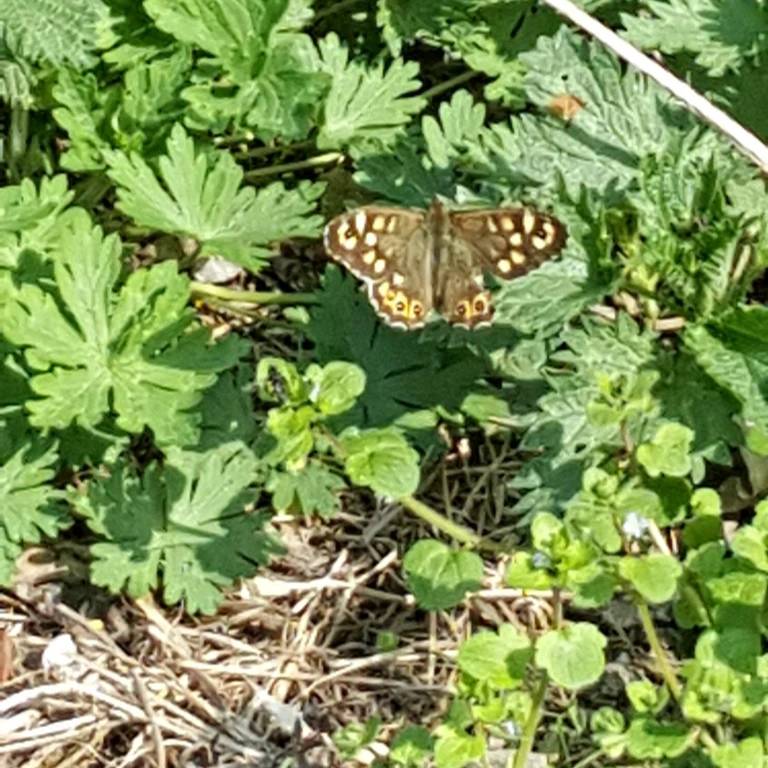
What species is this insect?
Pararge aegeria
